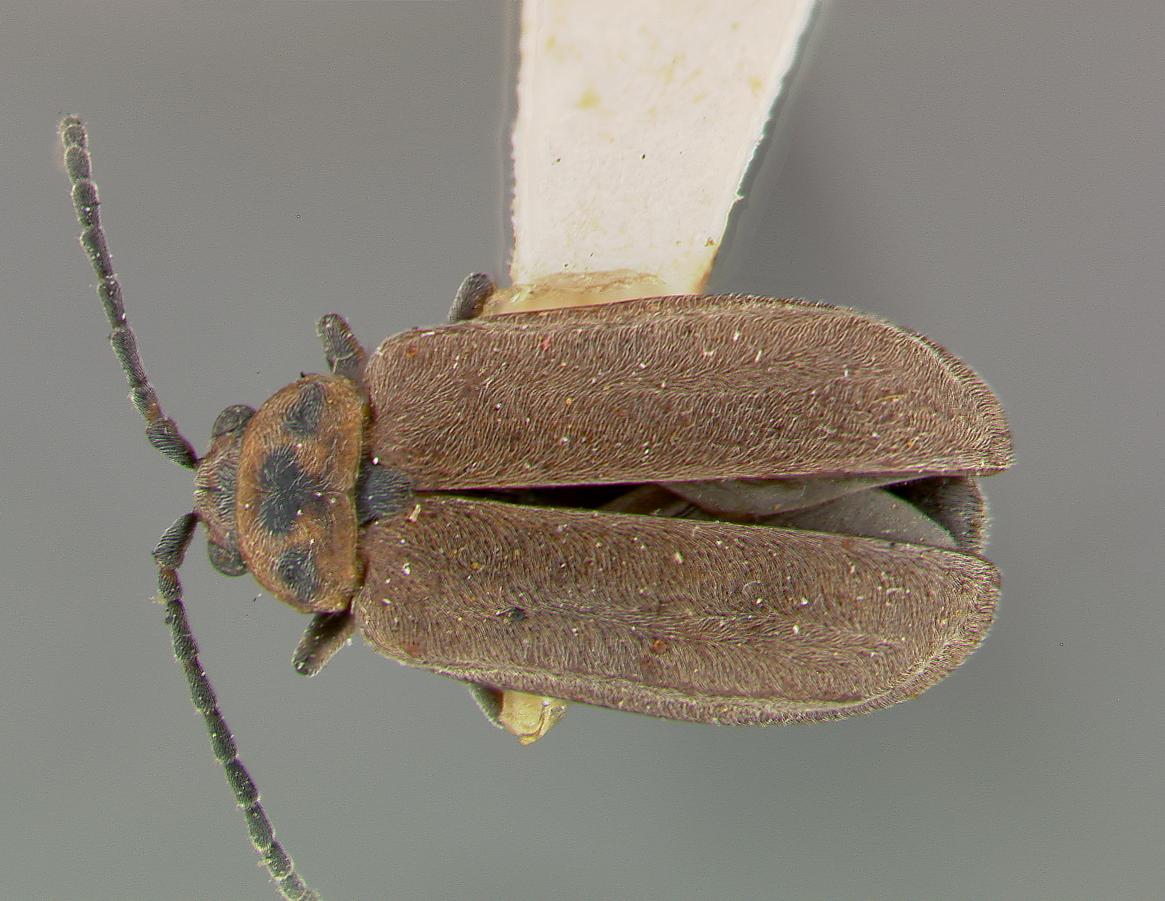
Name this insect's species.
Galerucella spiraeophila
